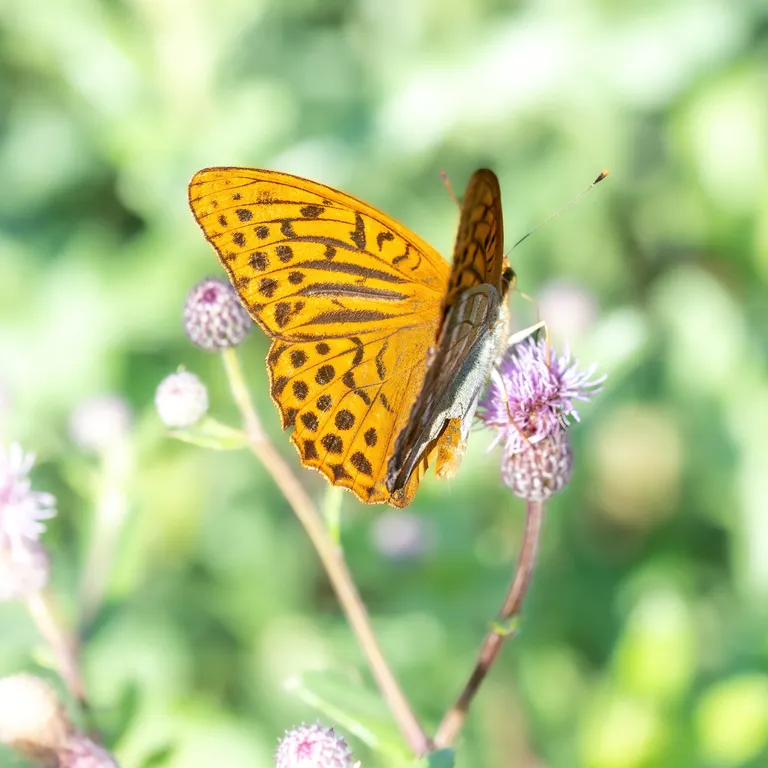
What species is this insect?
Argynnis paphia
